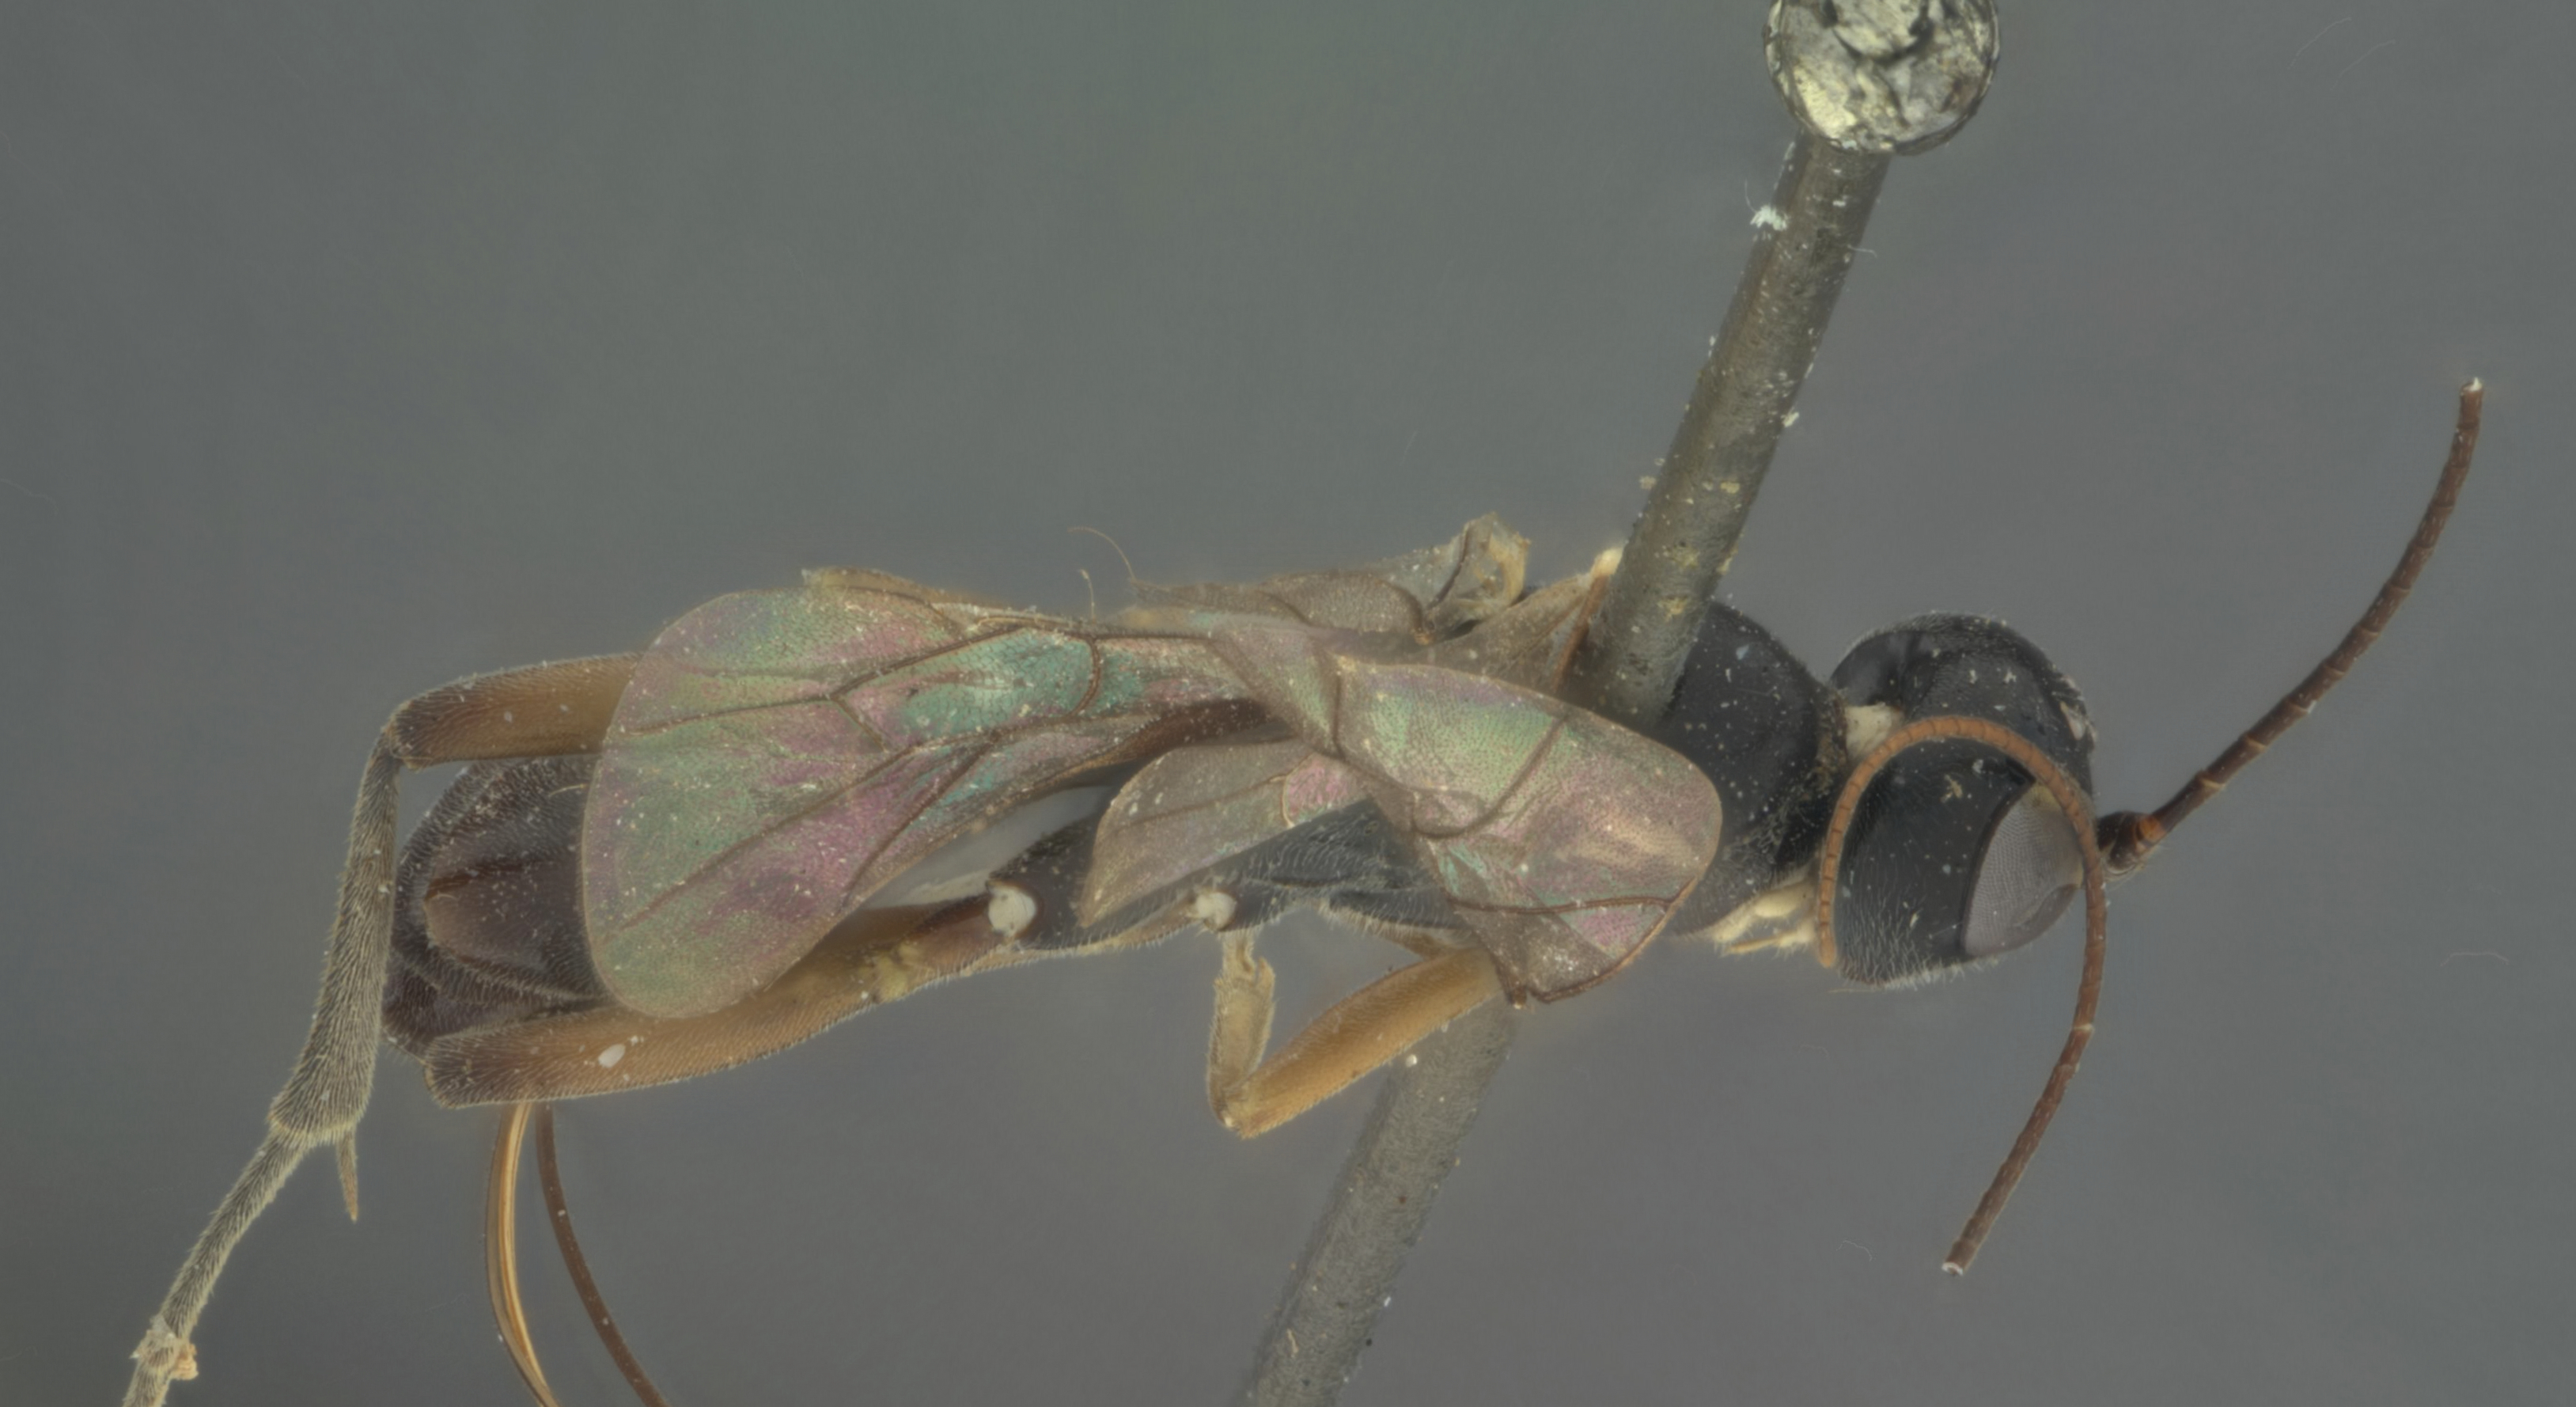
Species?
Cubocephalus atrocoxalis
